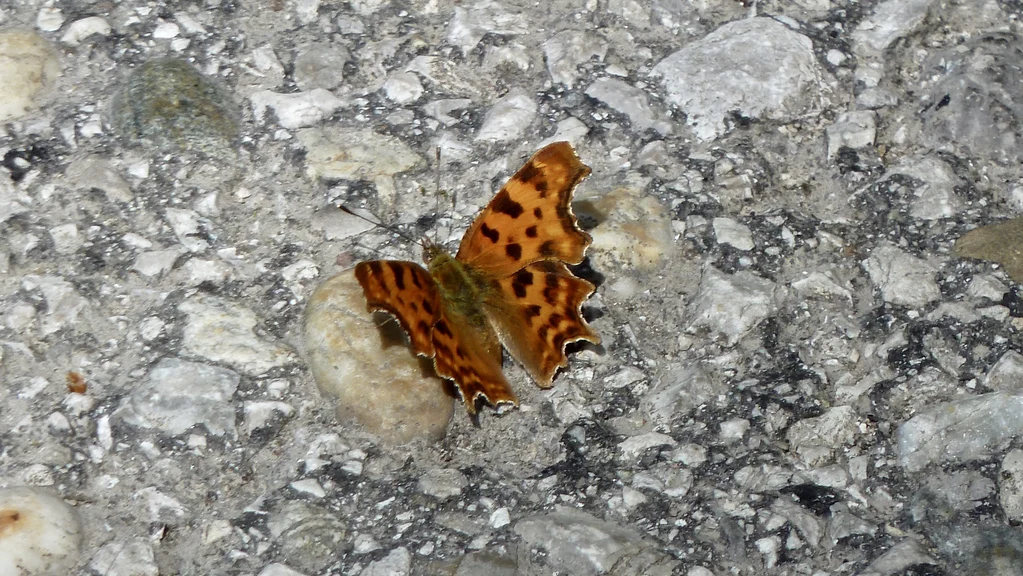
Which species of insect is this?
Polygonia c-album
